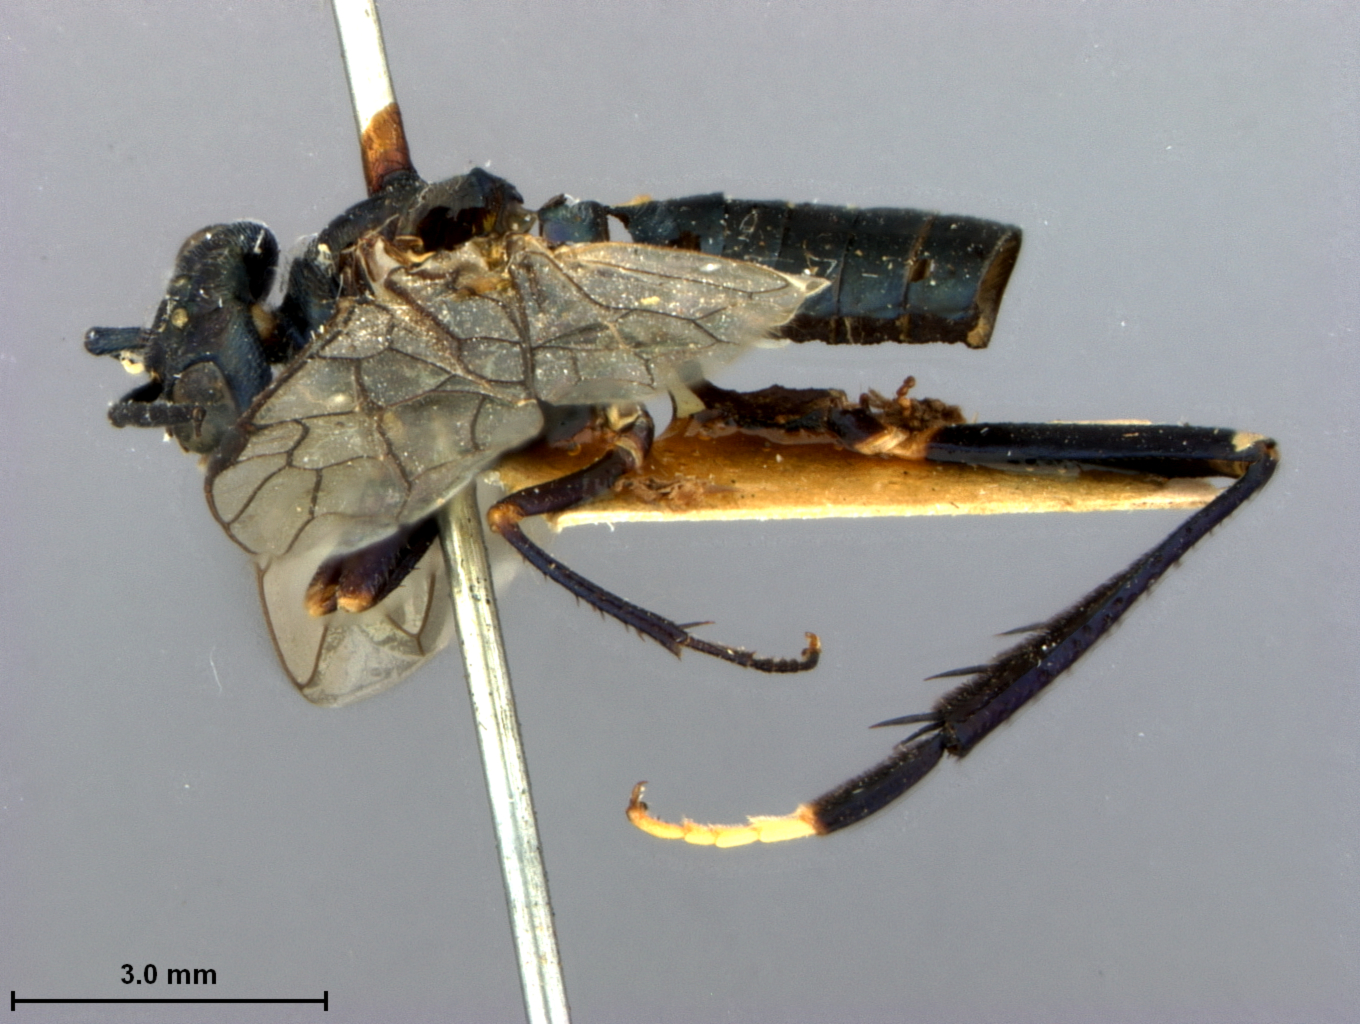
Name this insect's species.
Pleroneura aviingrata
